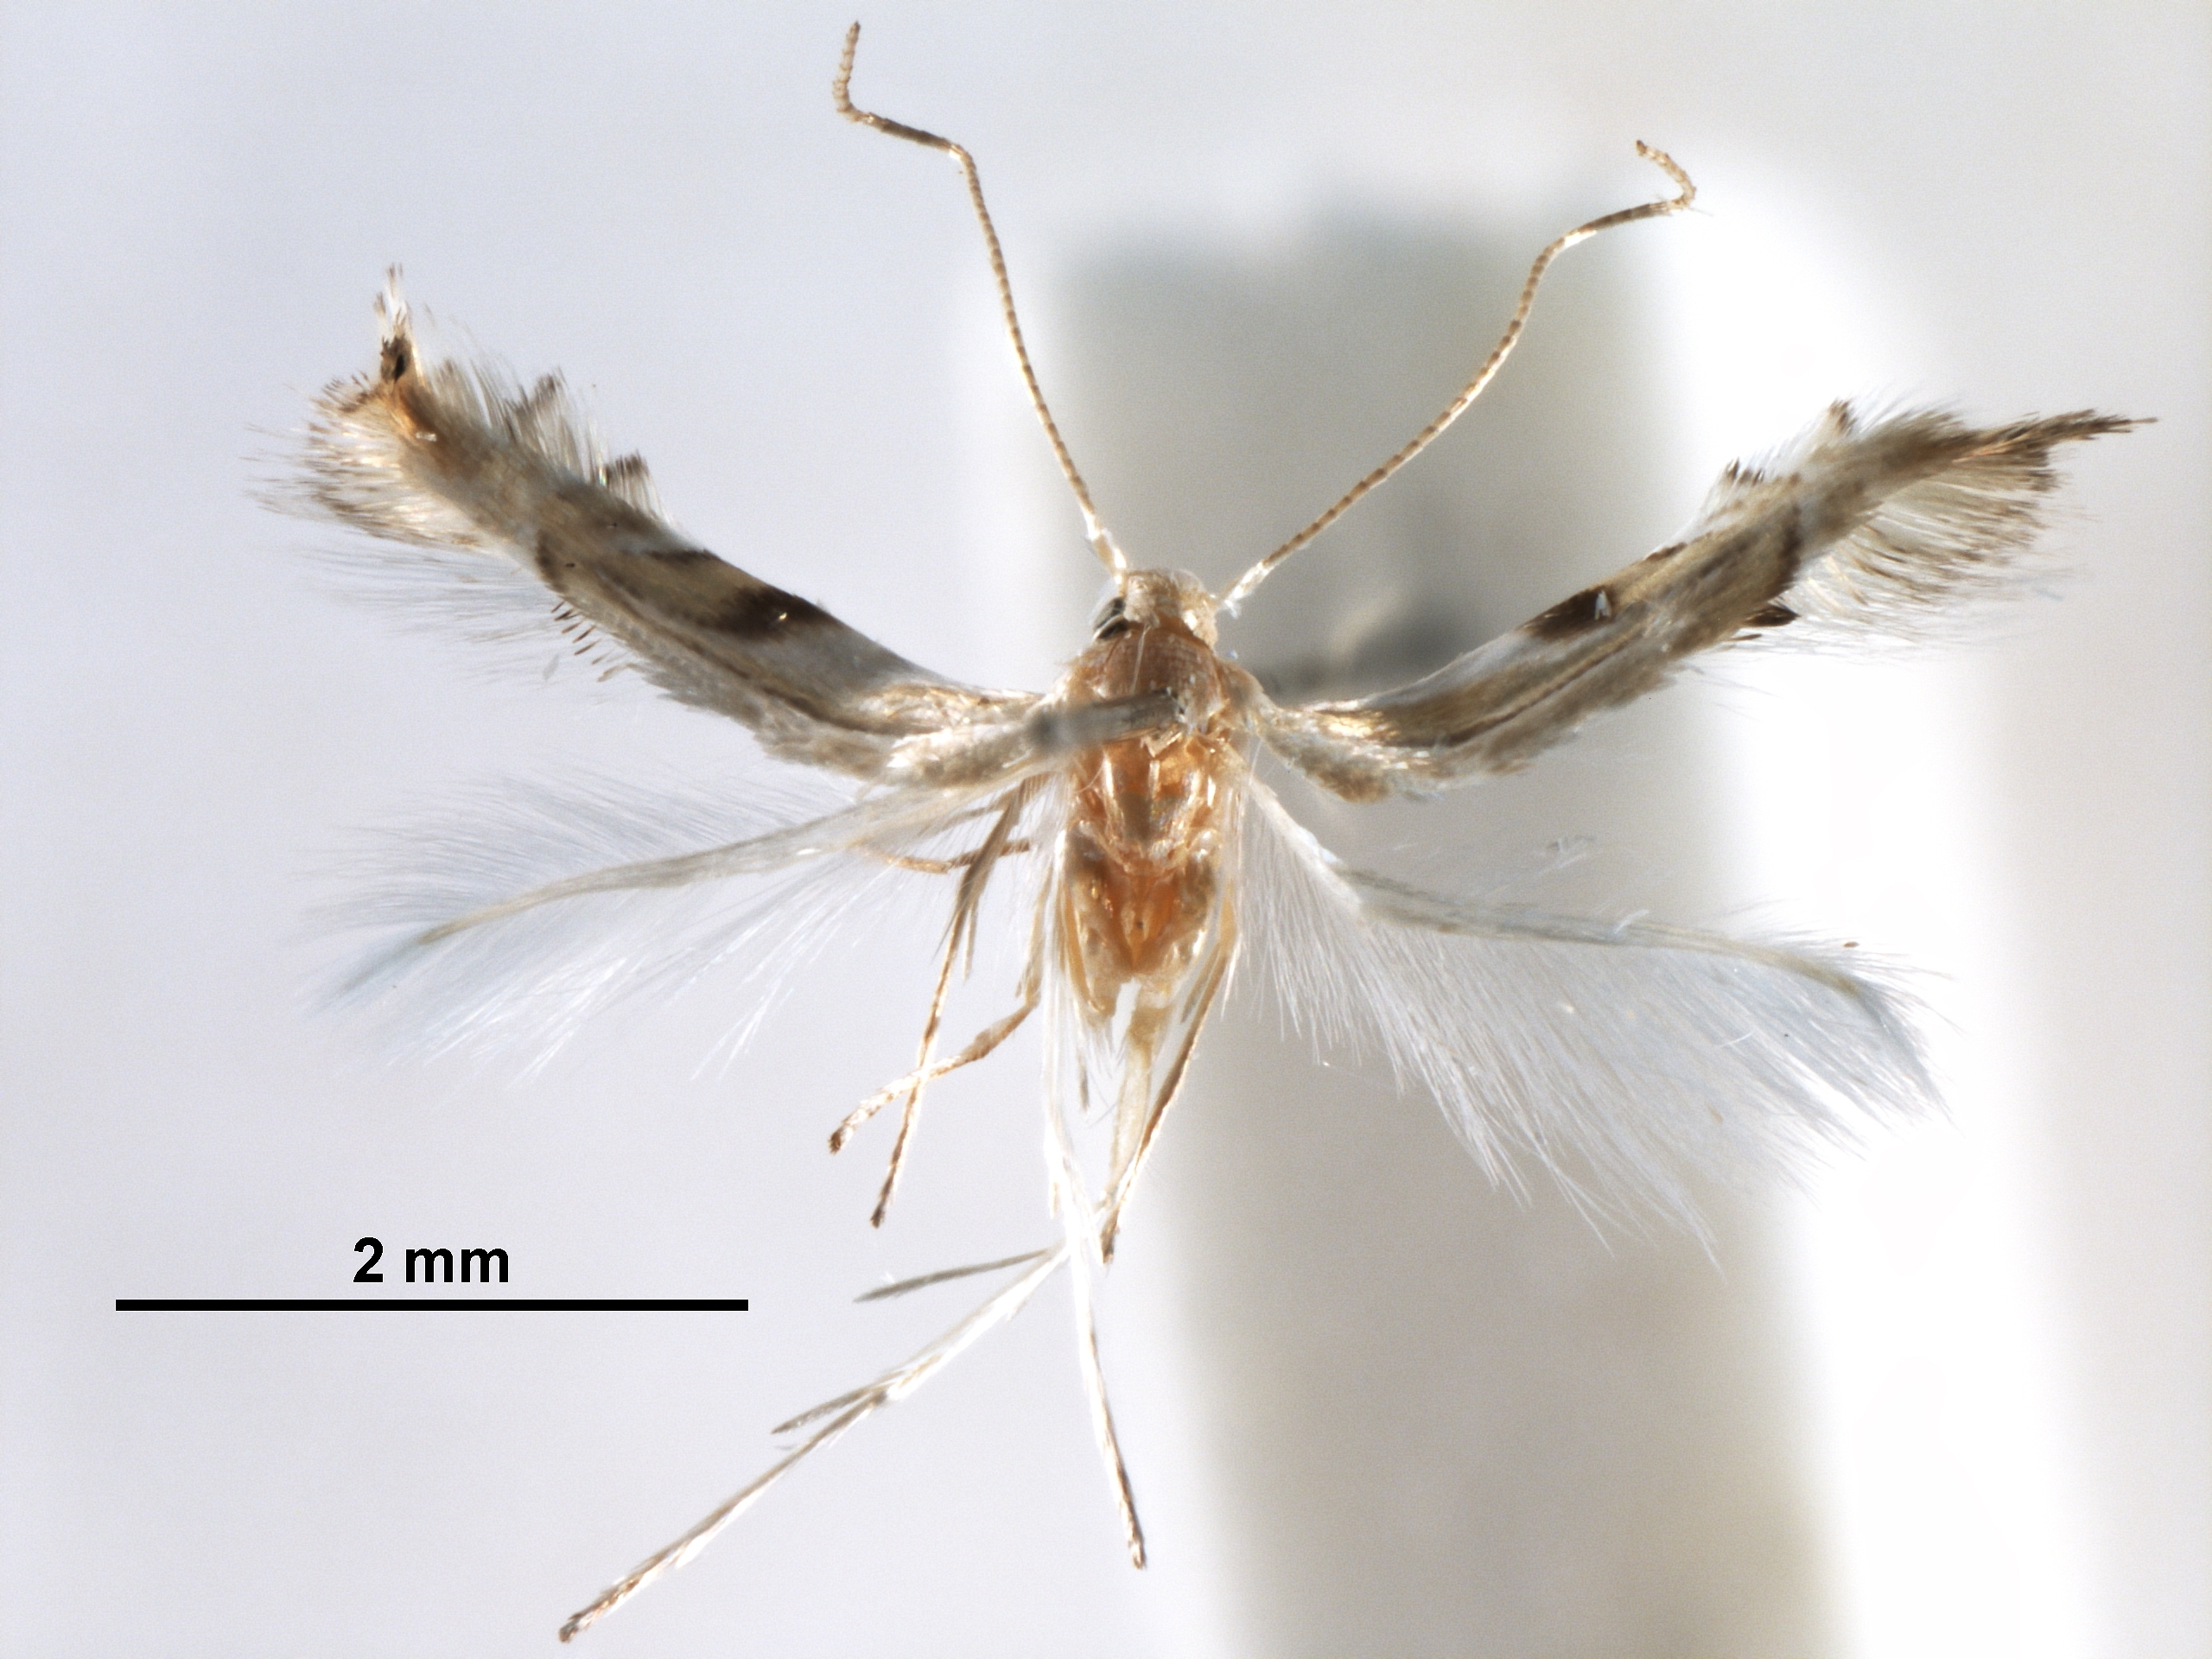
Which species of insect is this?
Phyllocnistis maxberryi
